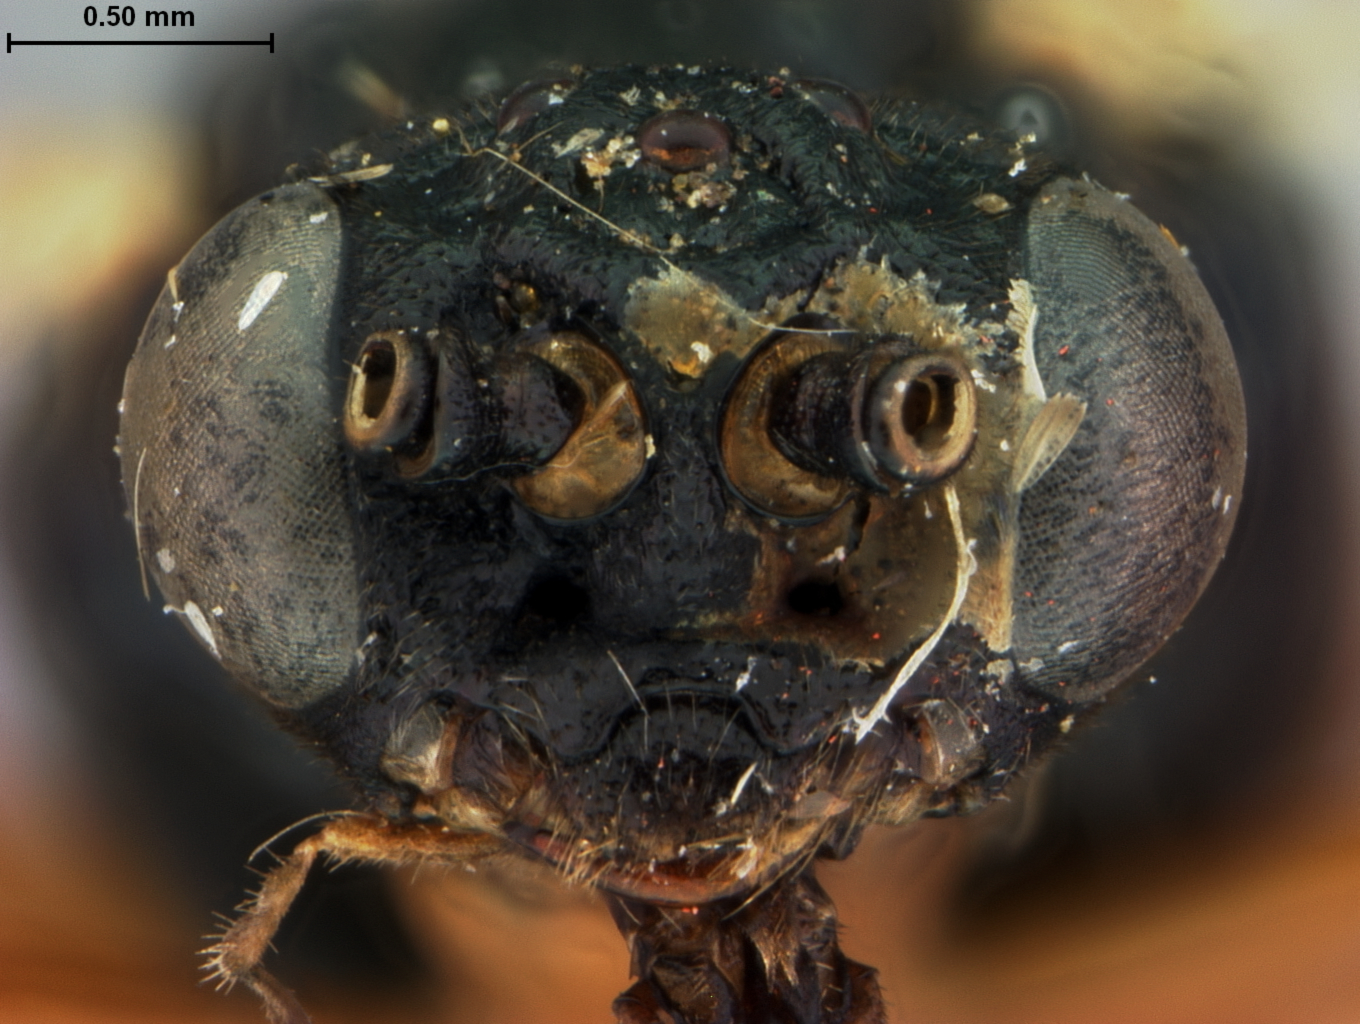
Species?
Nematus procidentius
